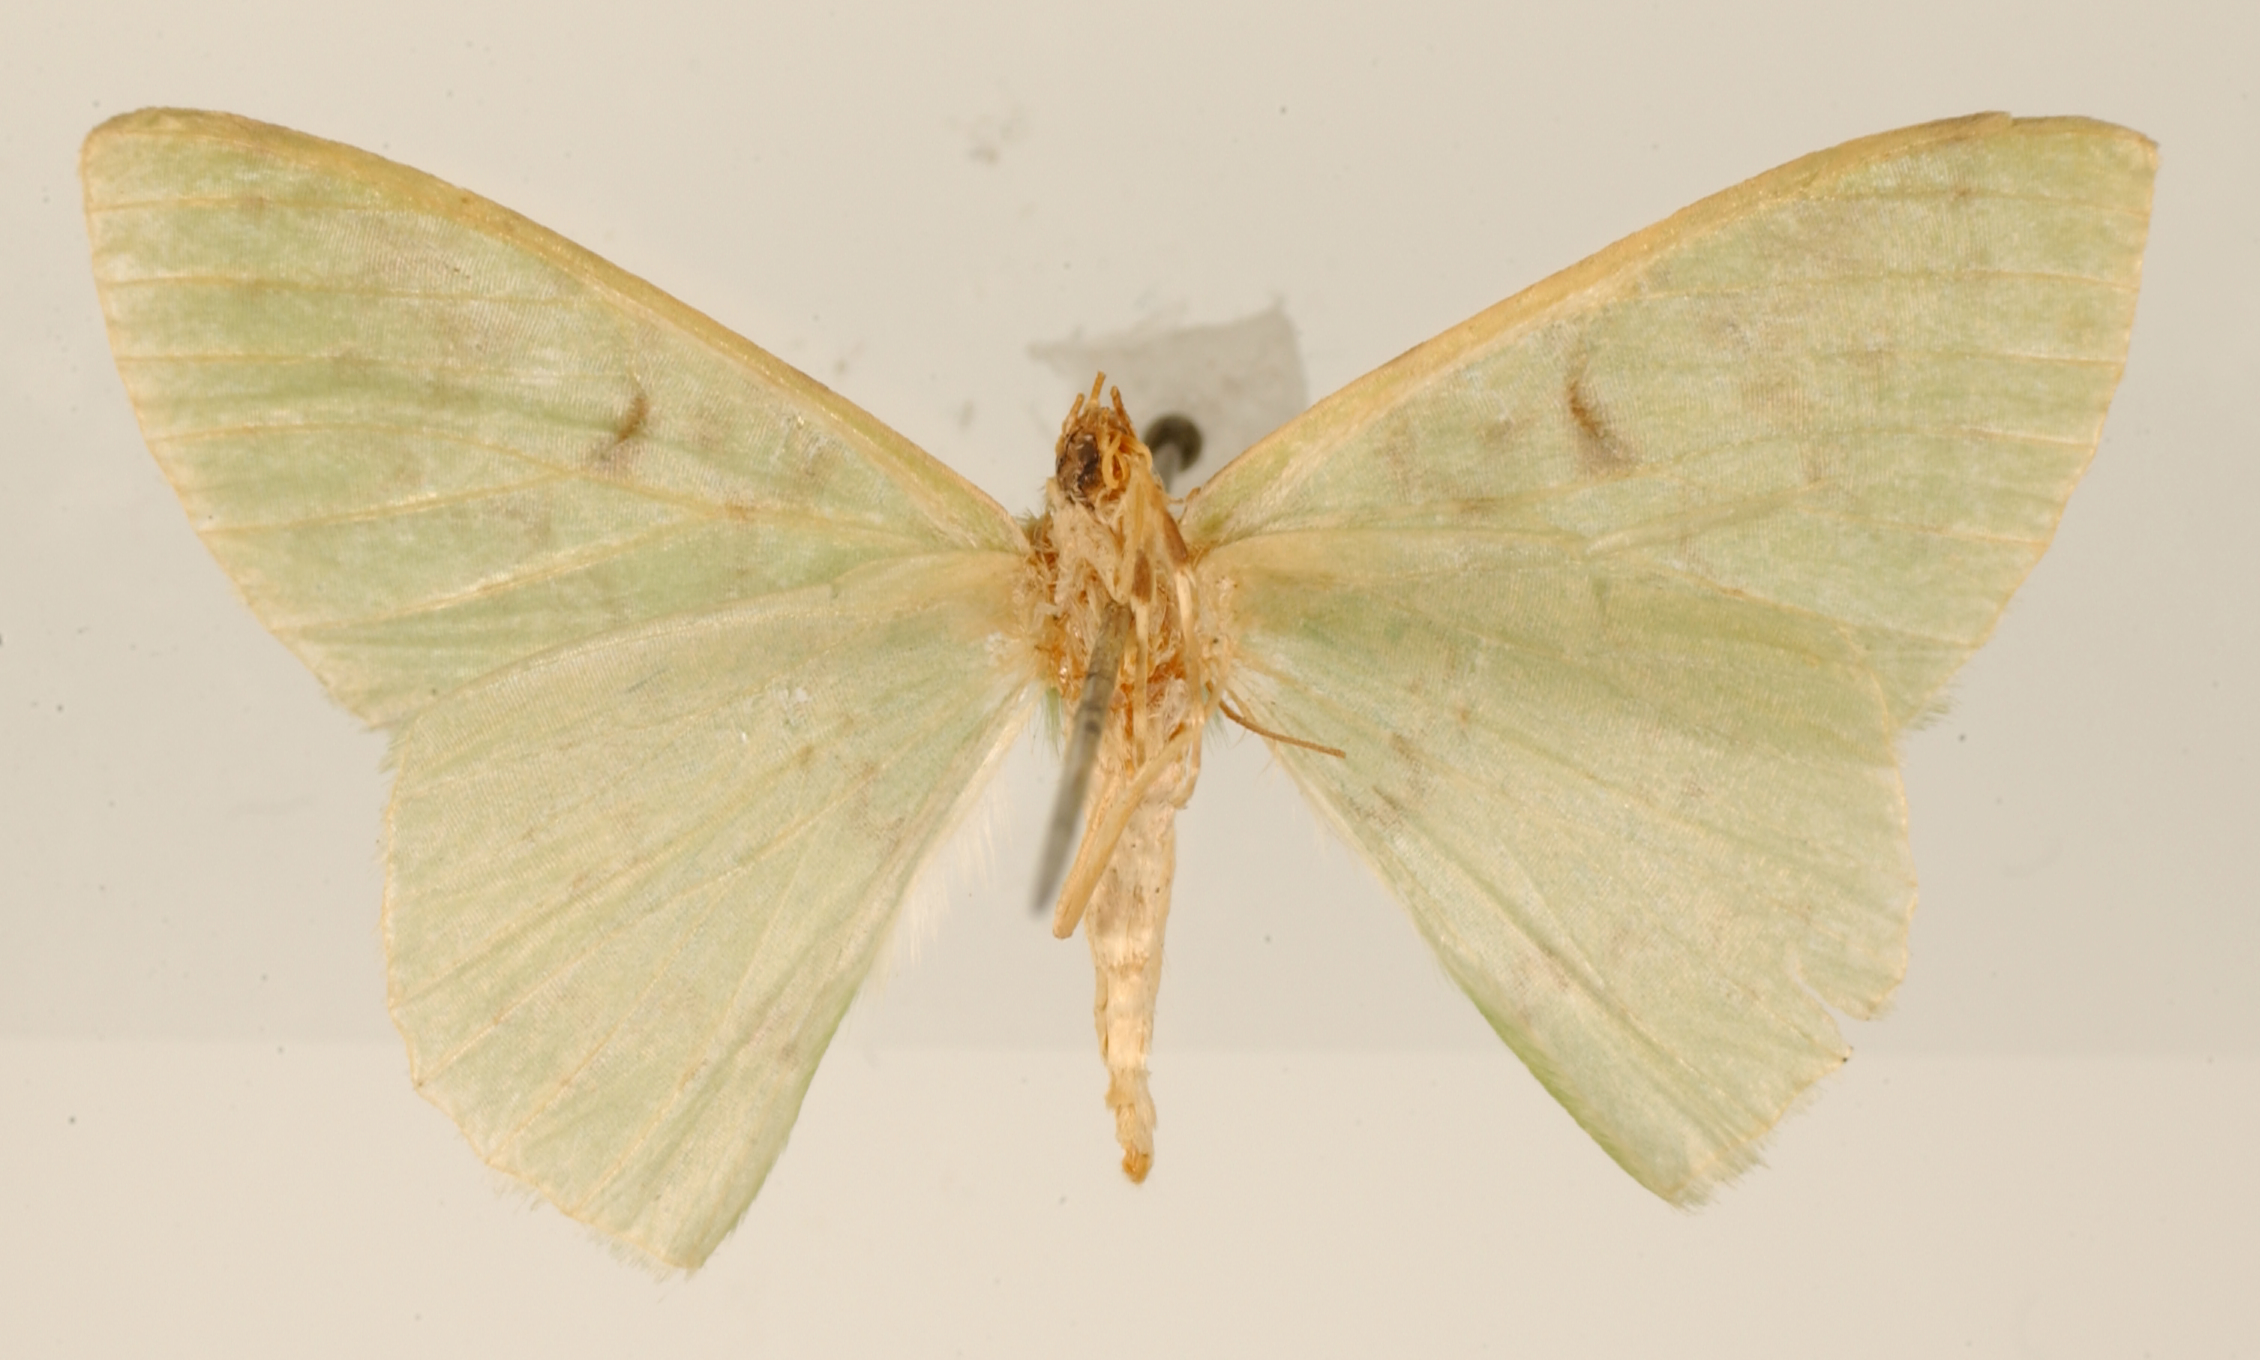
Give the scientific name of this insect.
Blechroma parcipuncta
